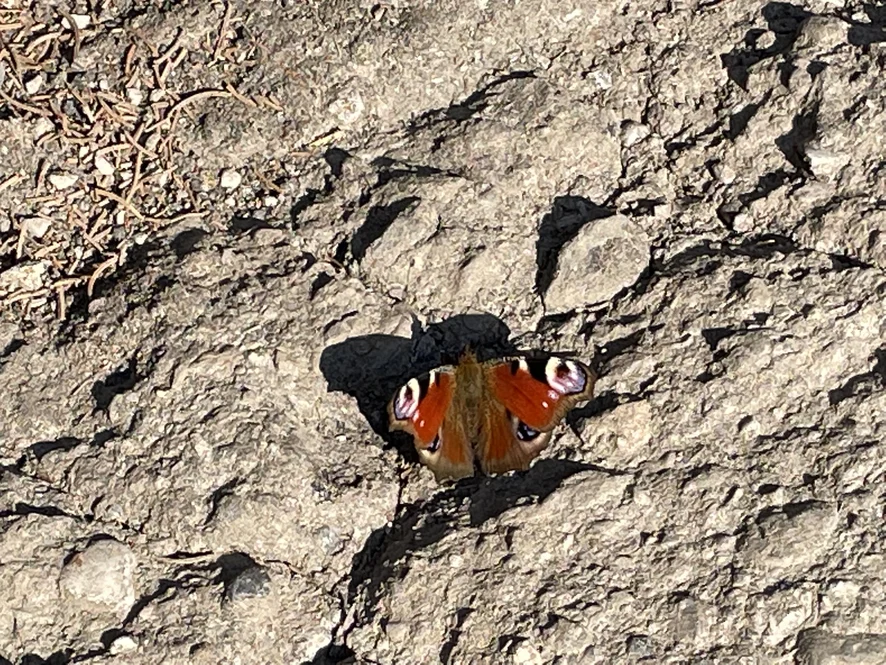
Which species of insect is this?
Aglais io
